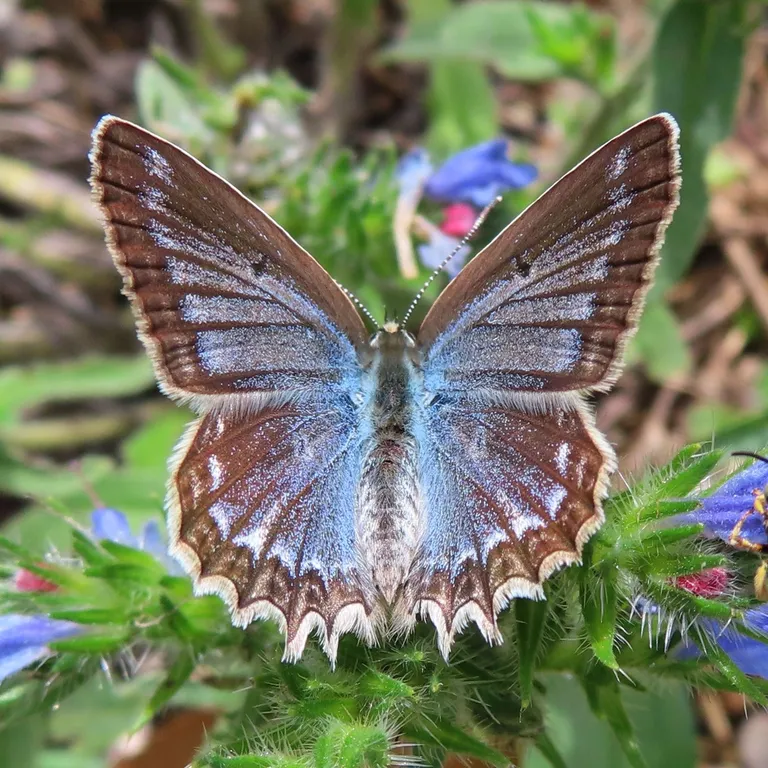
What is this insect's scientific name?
Polyommatus daphnis
